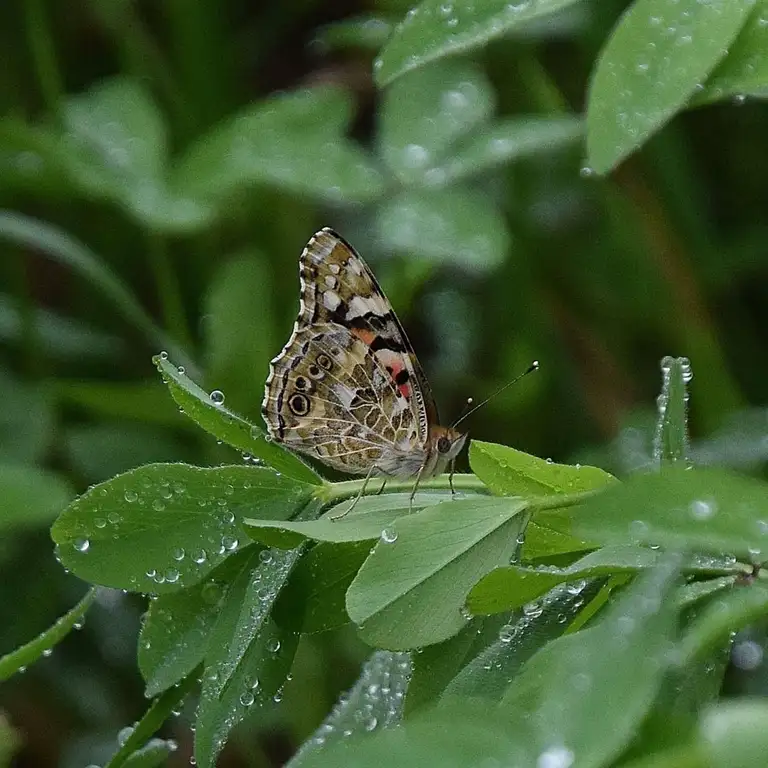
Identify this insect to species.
Vanessa cardui
